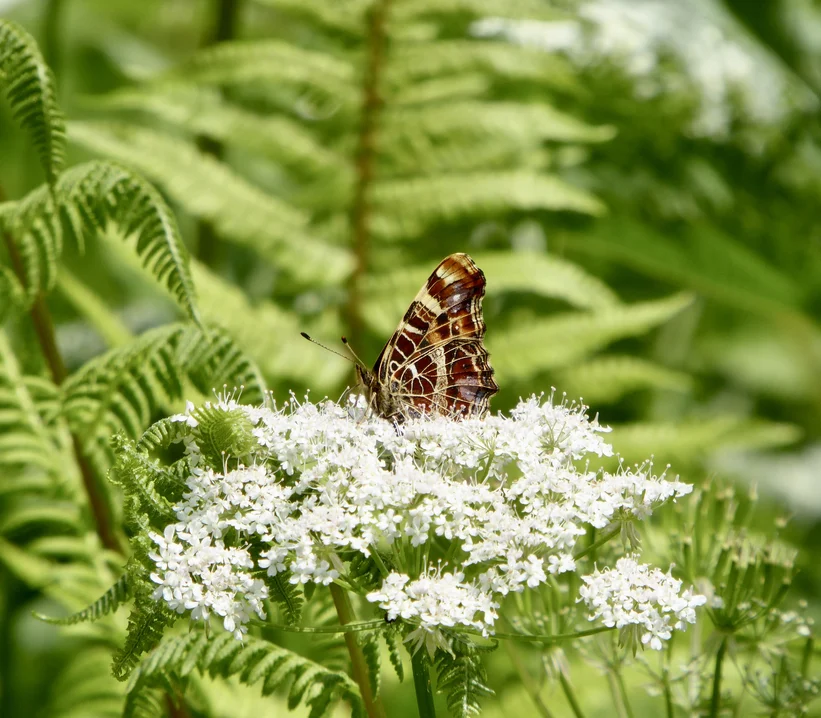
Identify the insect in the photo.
Araschnia levana
